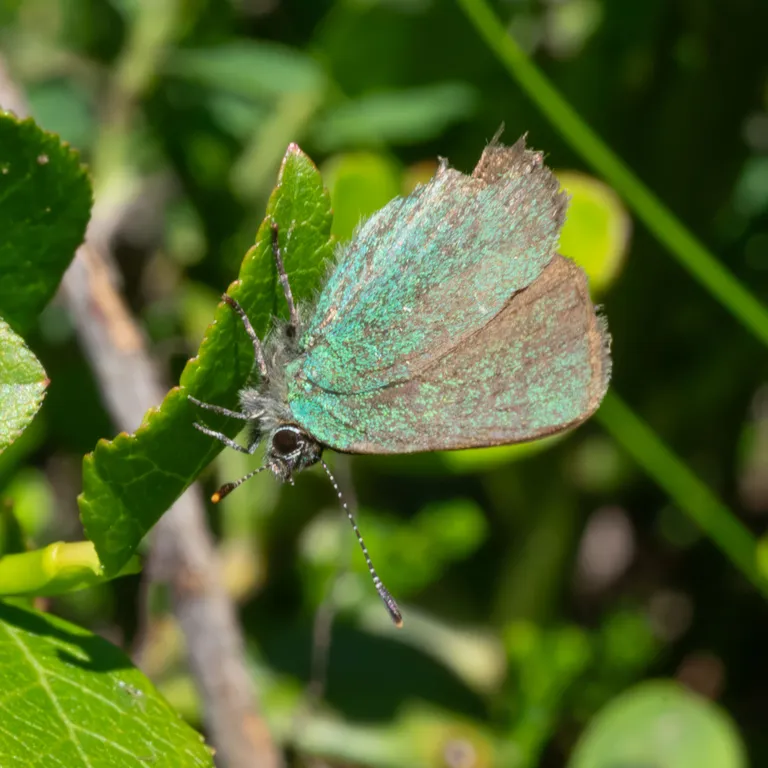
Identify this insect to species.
Callophrys rubi
